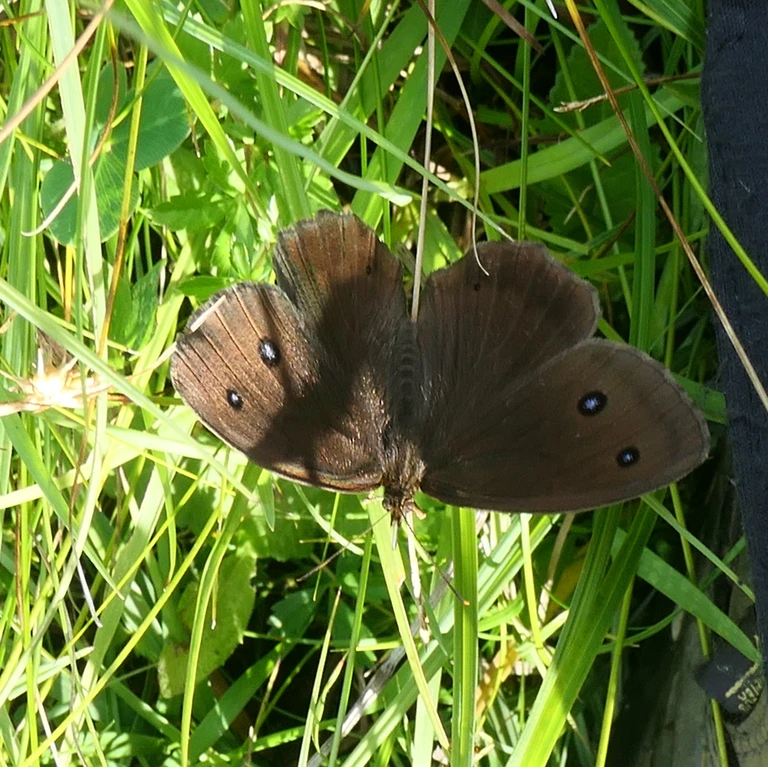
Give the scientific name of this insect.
Minois dryas
